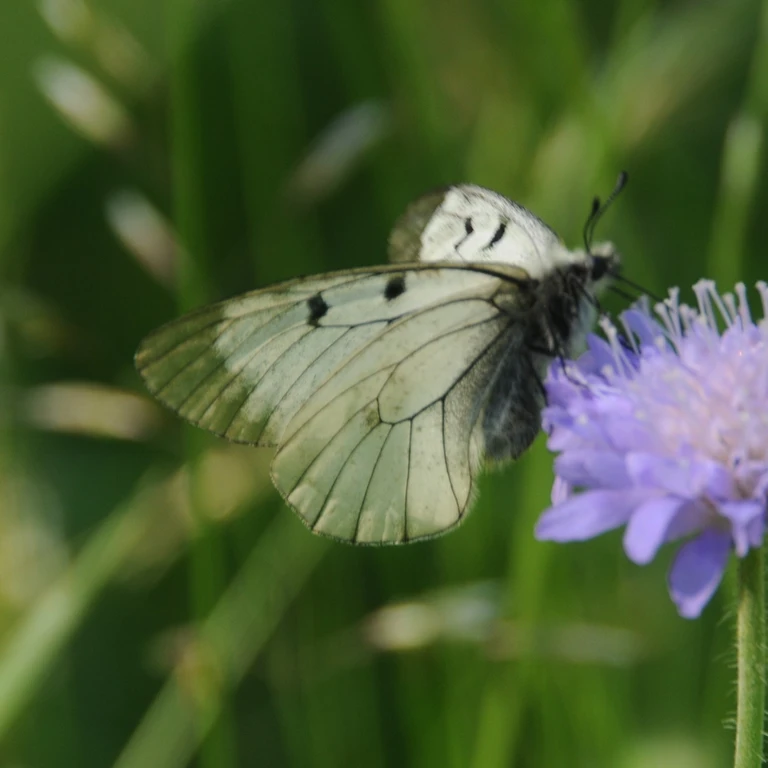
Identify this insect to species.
Parnassius mnemosyne
